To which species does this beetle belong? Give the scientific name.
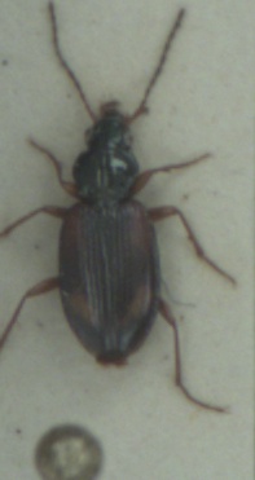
Bembidion tetracolum
